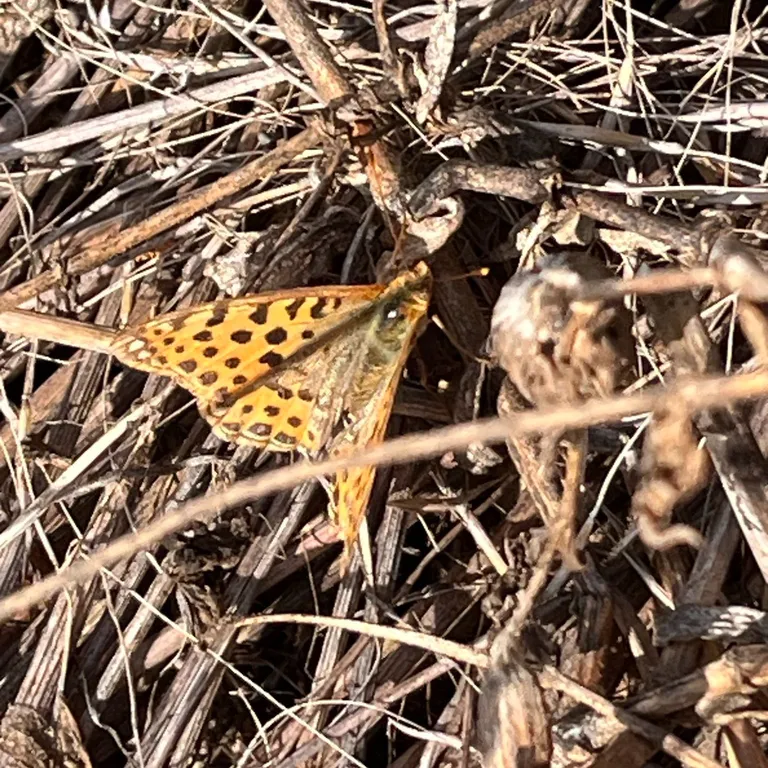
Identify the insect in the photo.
Issoria lathonia
